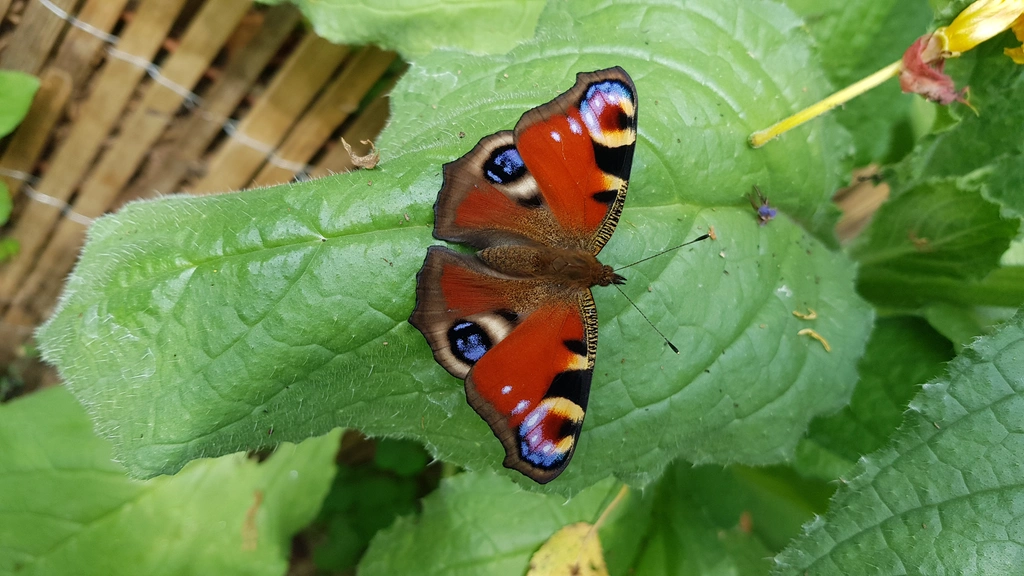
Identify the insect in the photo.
Aglais io
